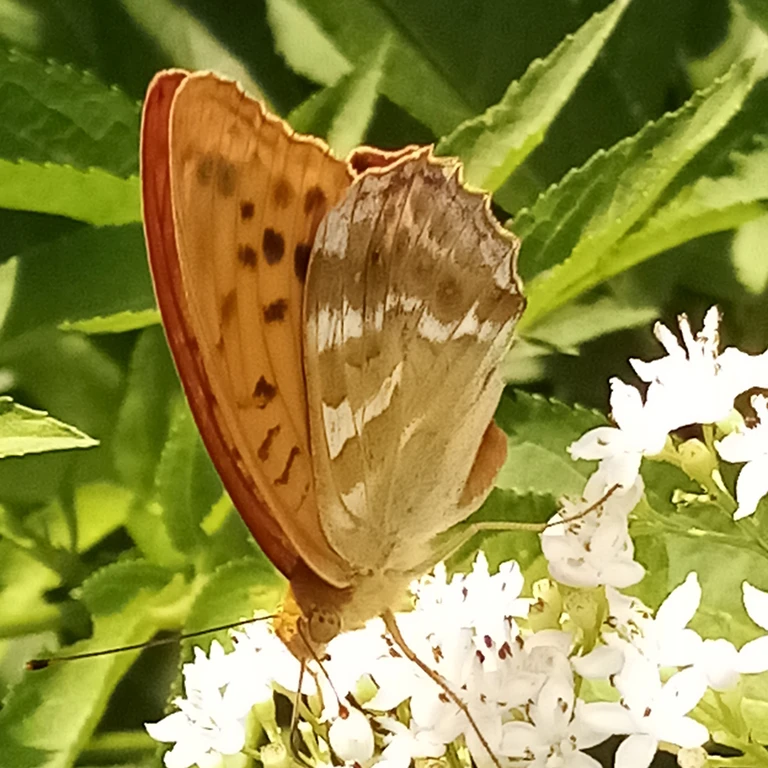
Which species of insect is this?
Argynnis paphia
